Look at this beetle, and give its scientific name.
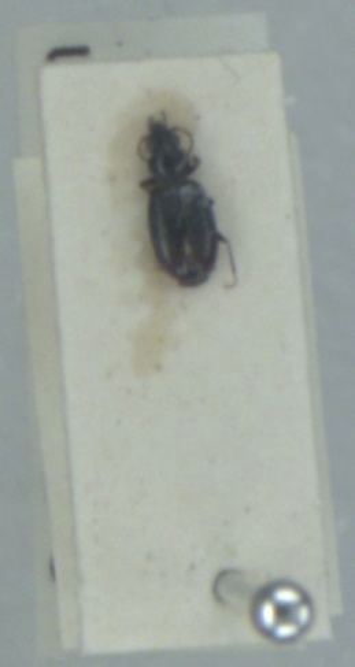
Bembidion minimum
